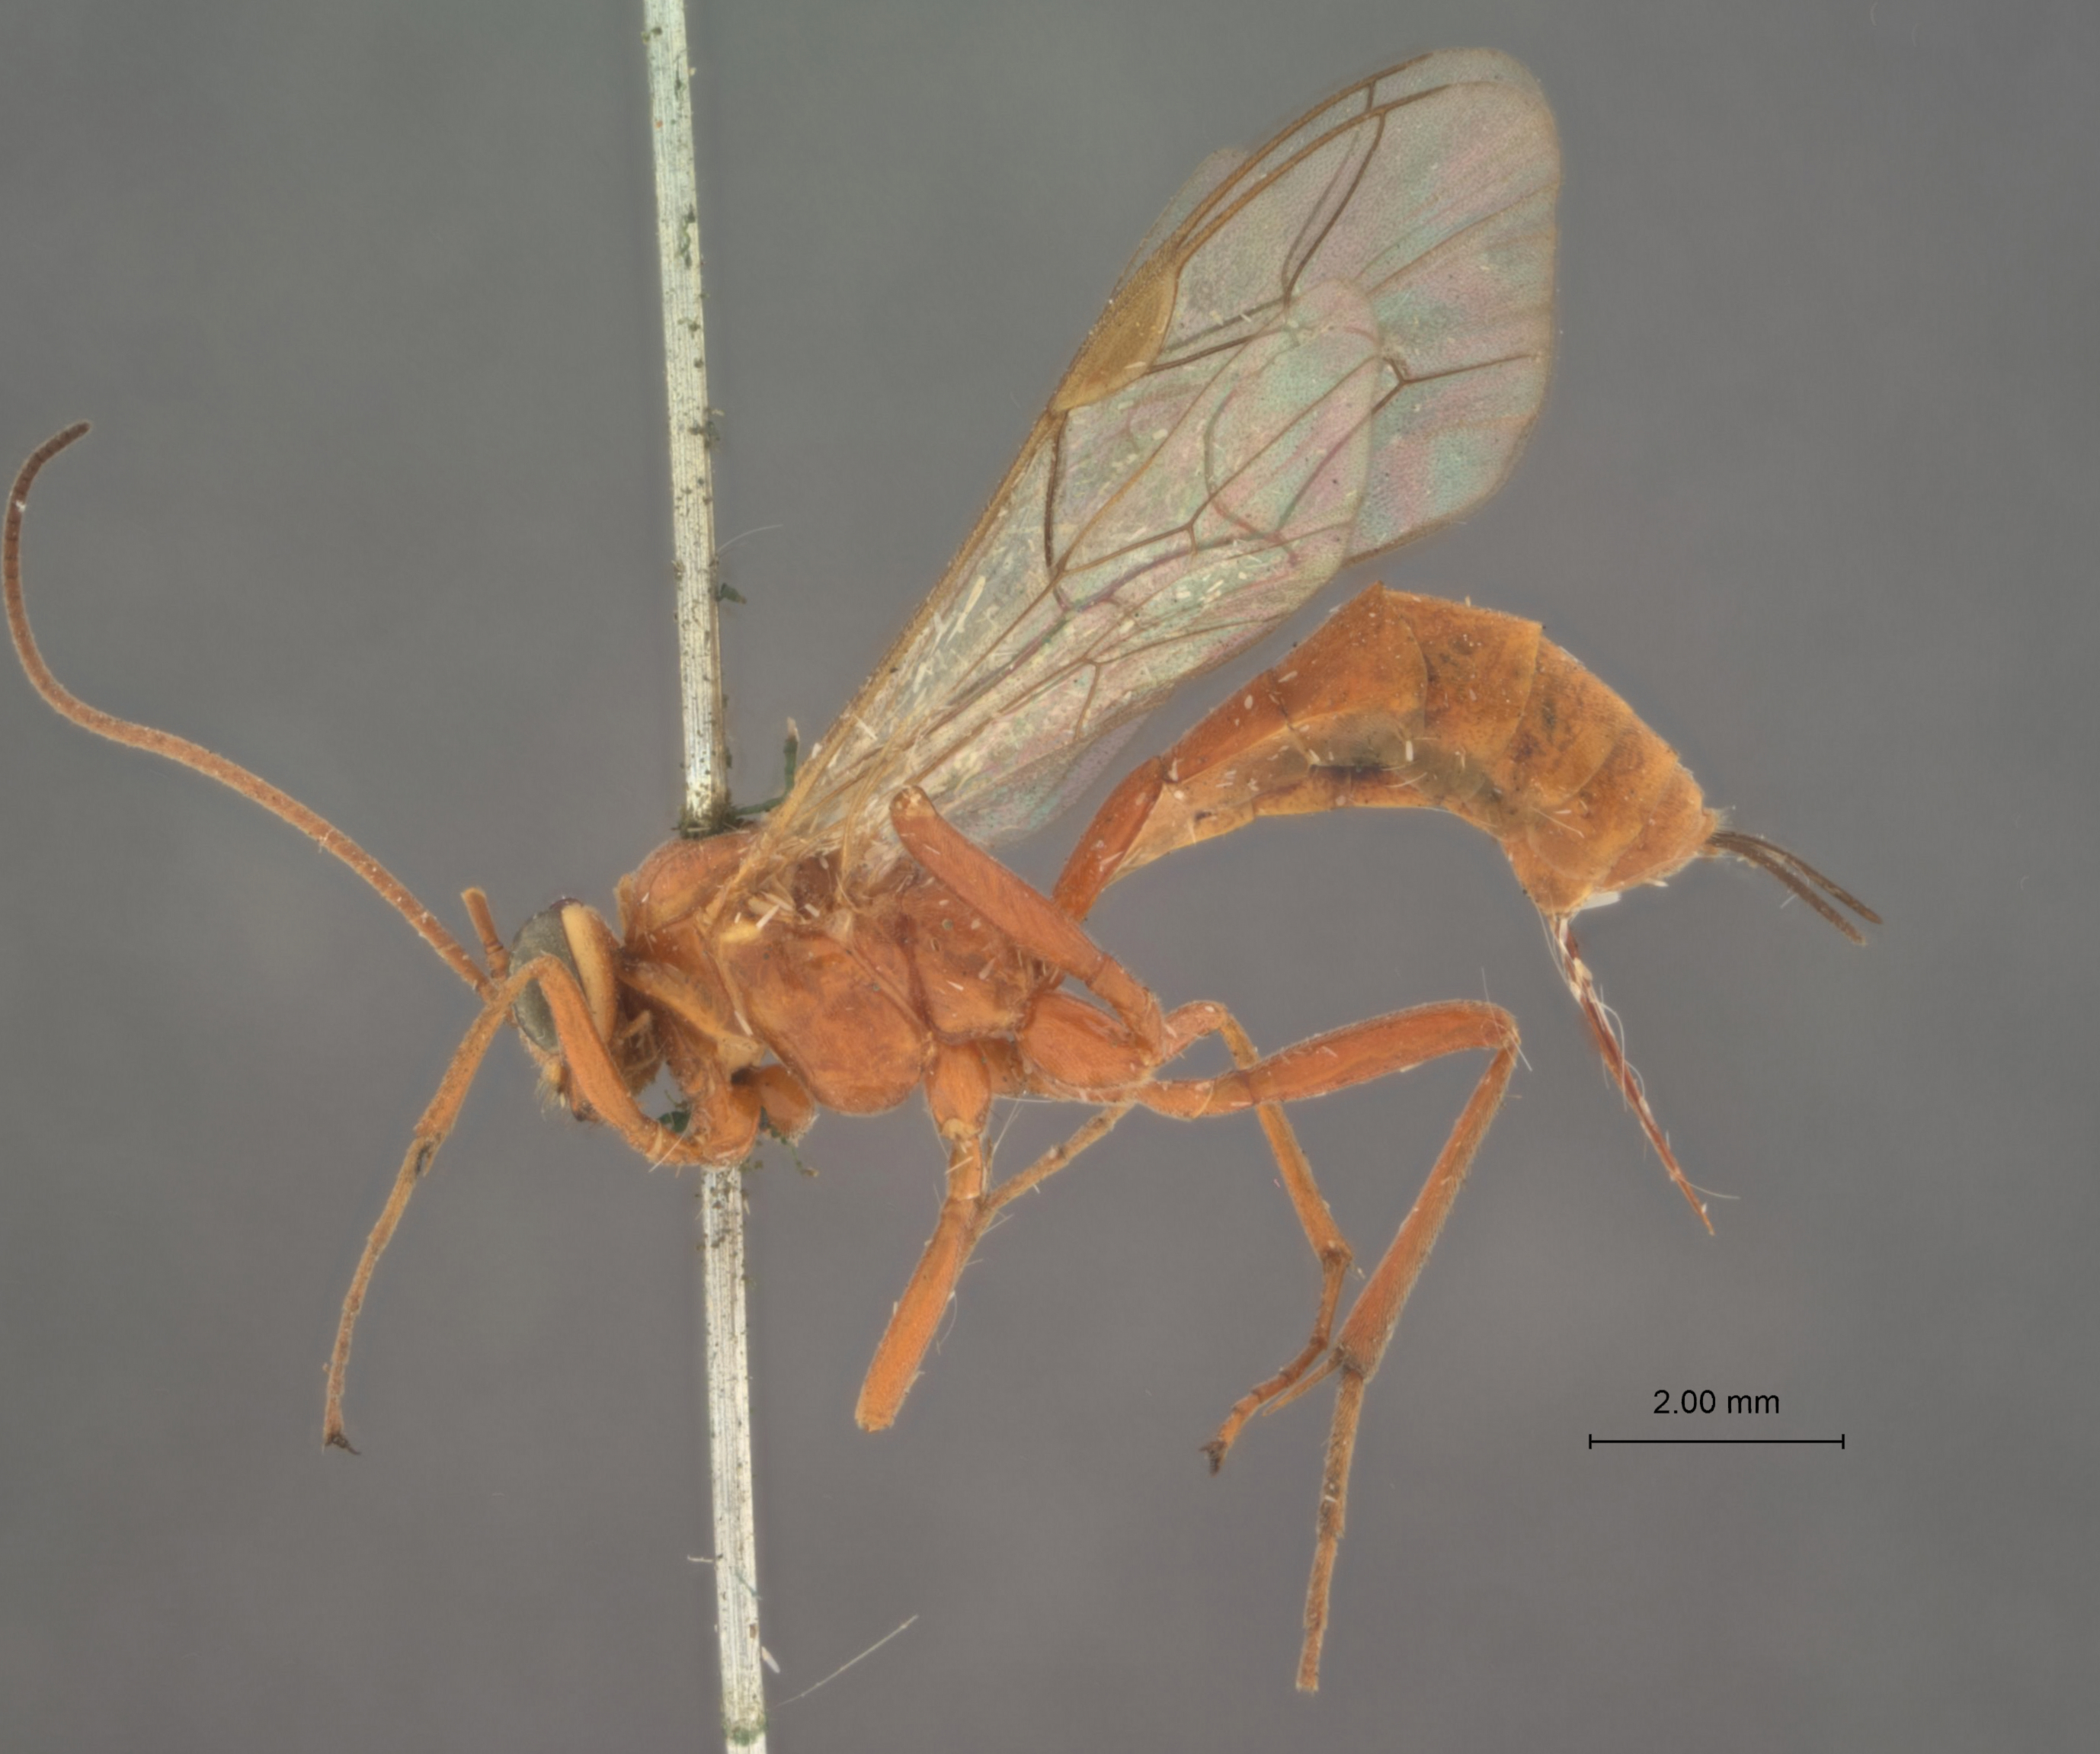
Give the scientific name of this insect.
Paniscus caviverticalis
